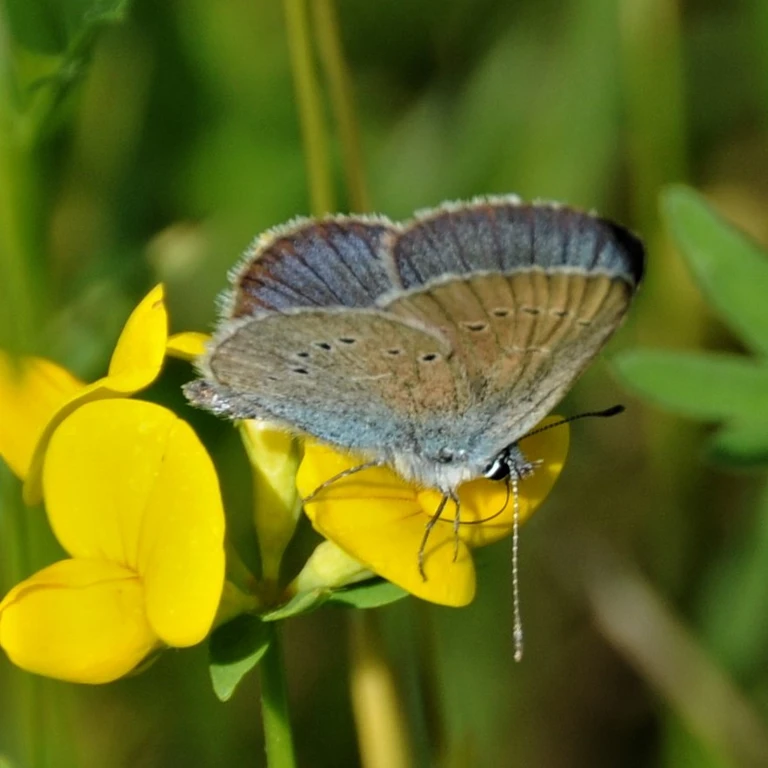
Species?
Cyaniris semiargus
